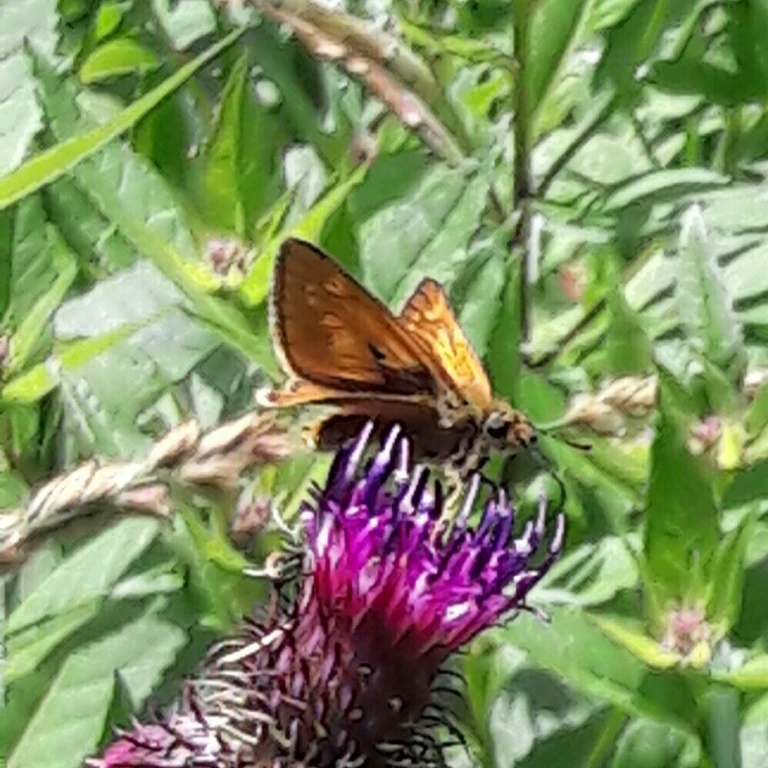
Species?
Ochlodes sylvanus (also Ochlodes venata)
